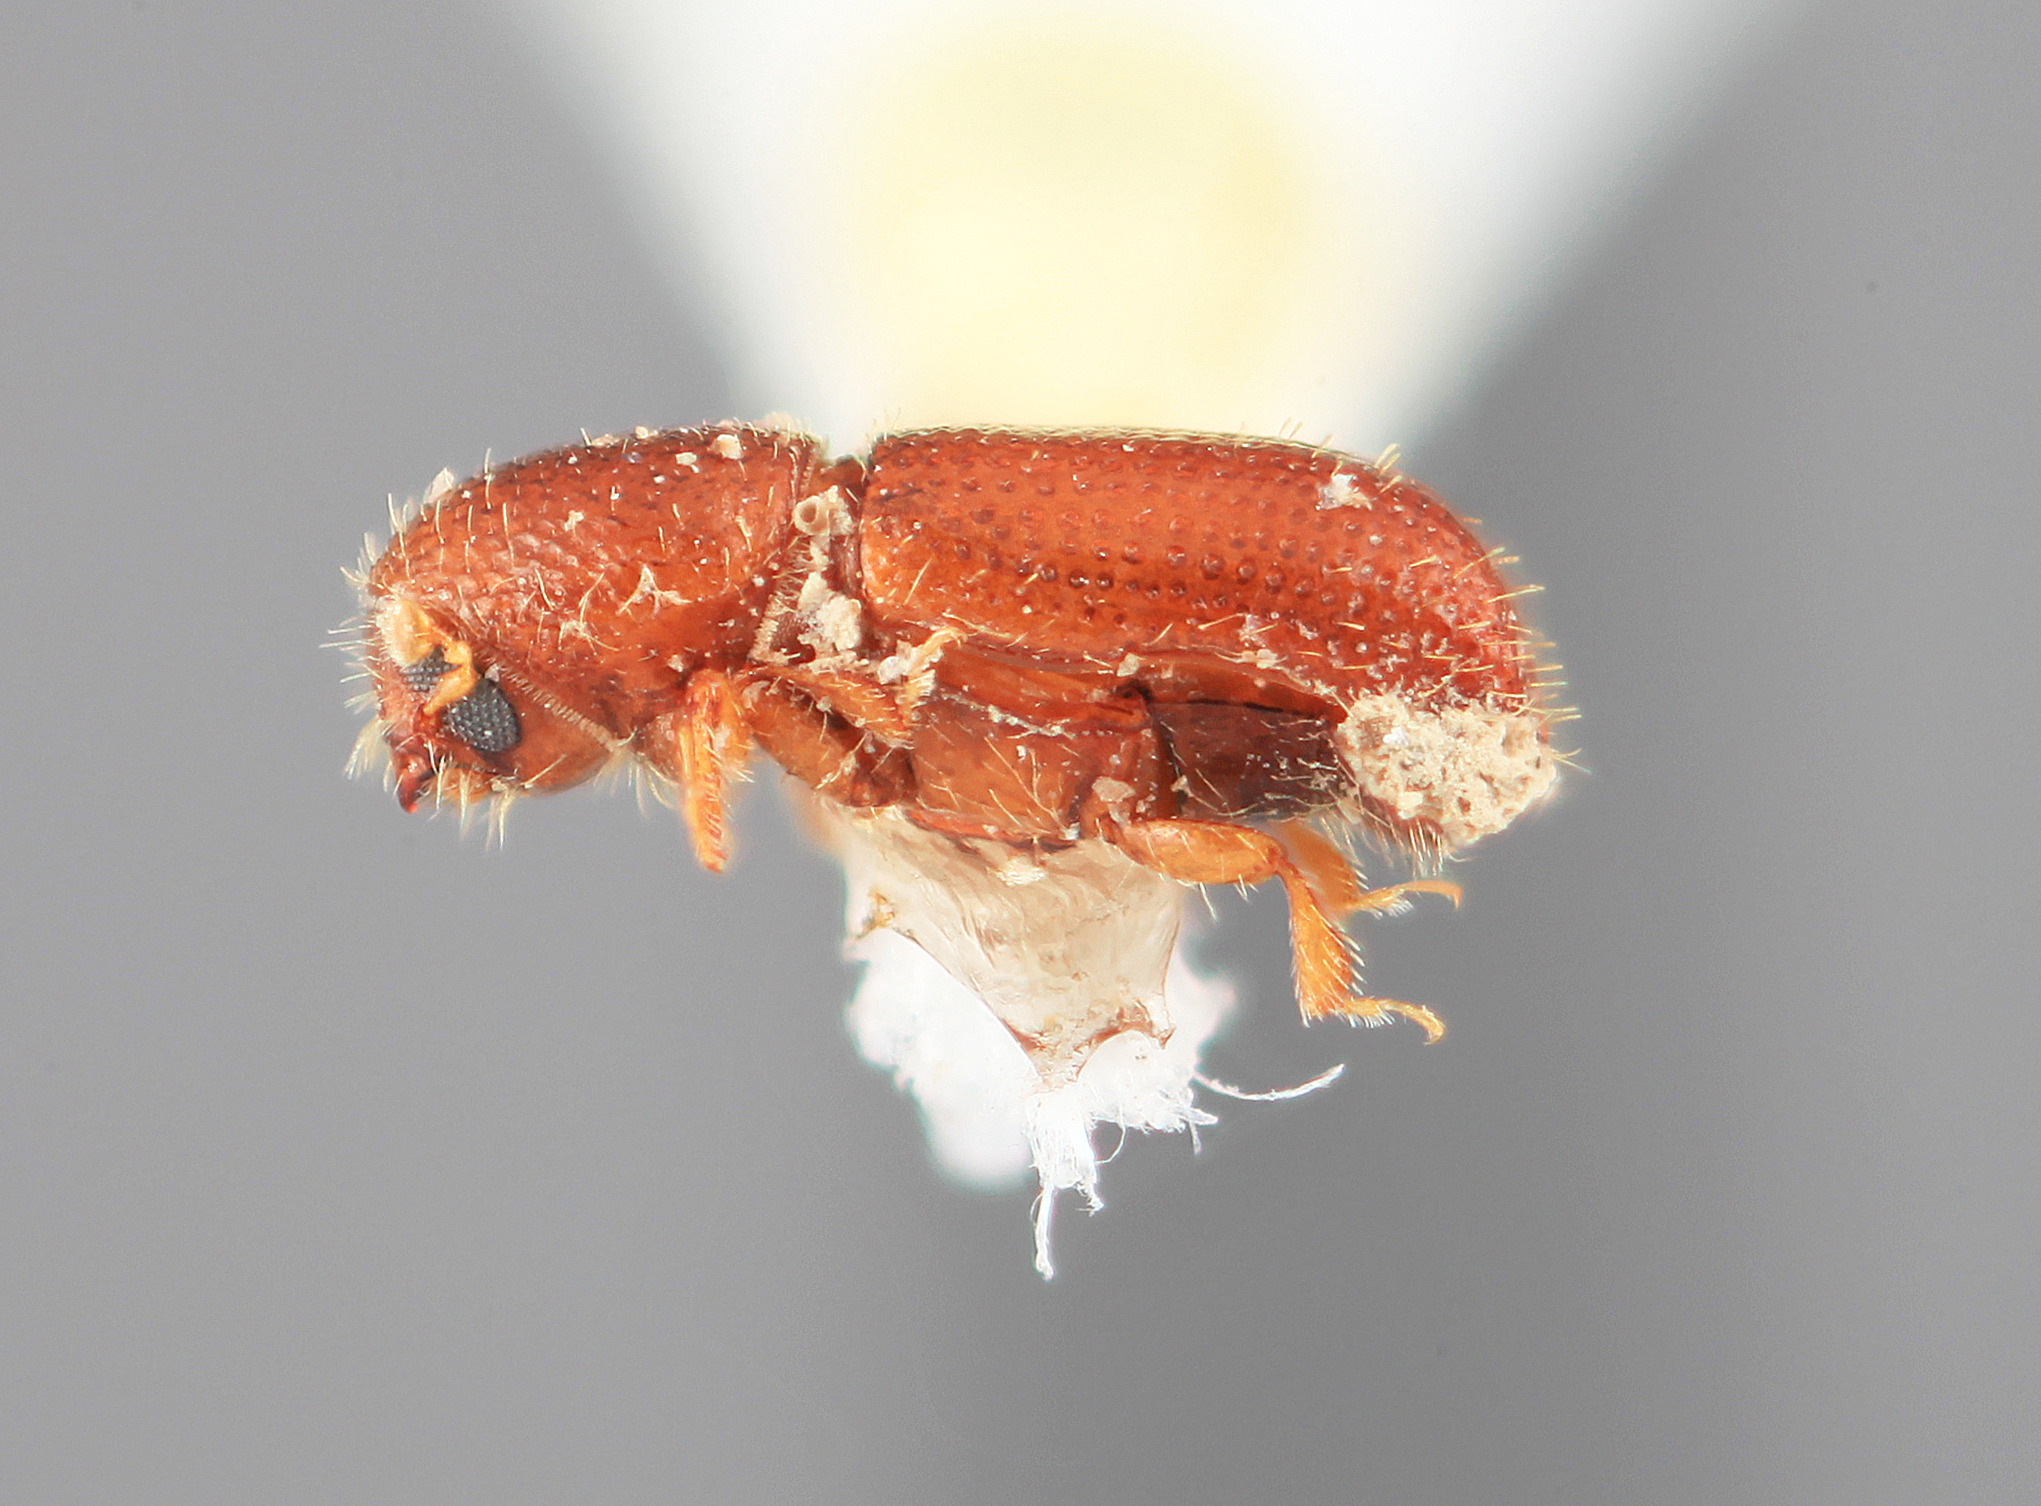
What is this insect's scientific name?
Dendrocranulus conditus
